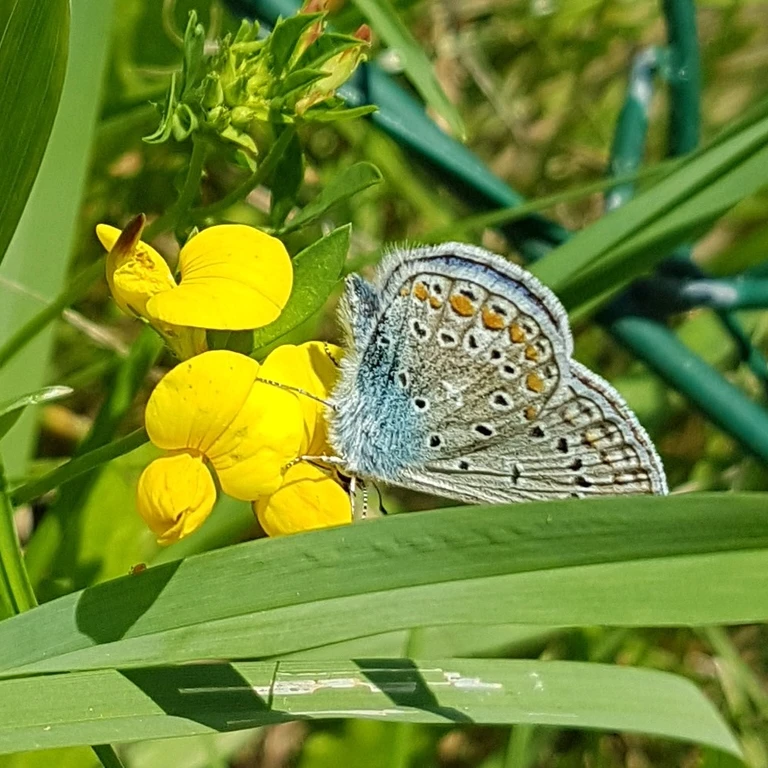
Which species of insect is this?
Polyommatus icarus
